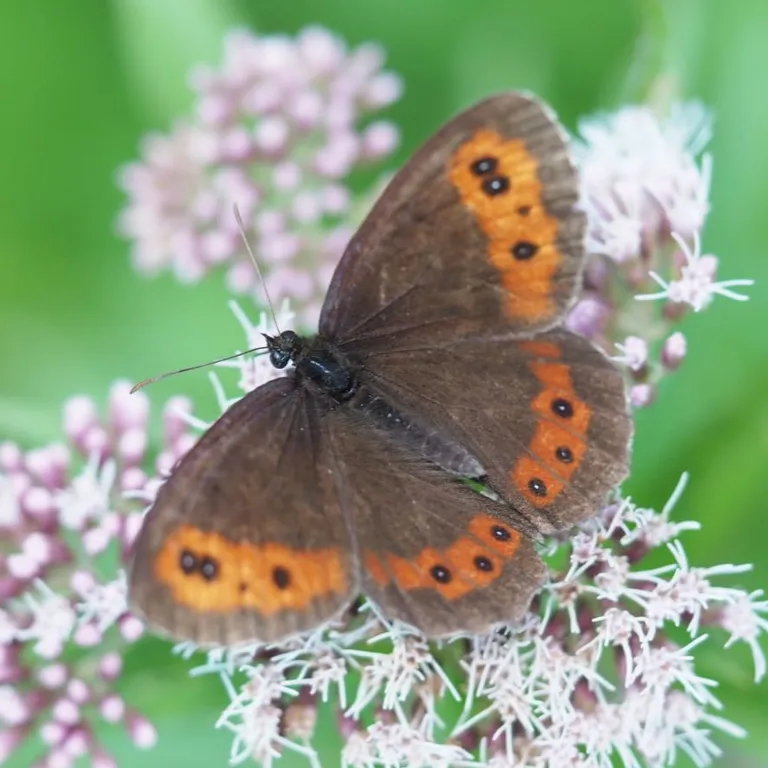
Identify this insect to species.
Erebia ligea
